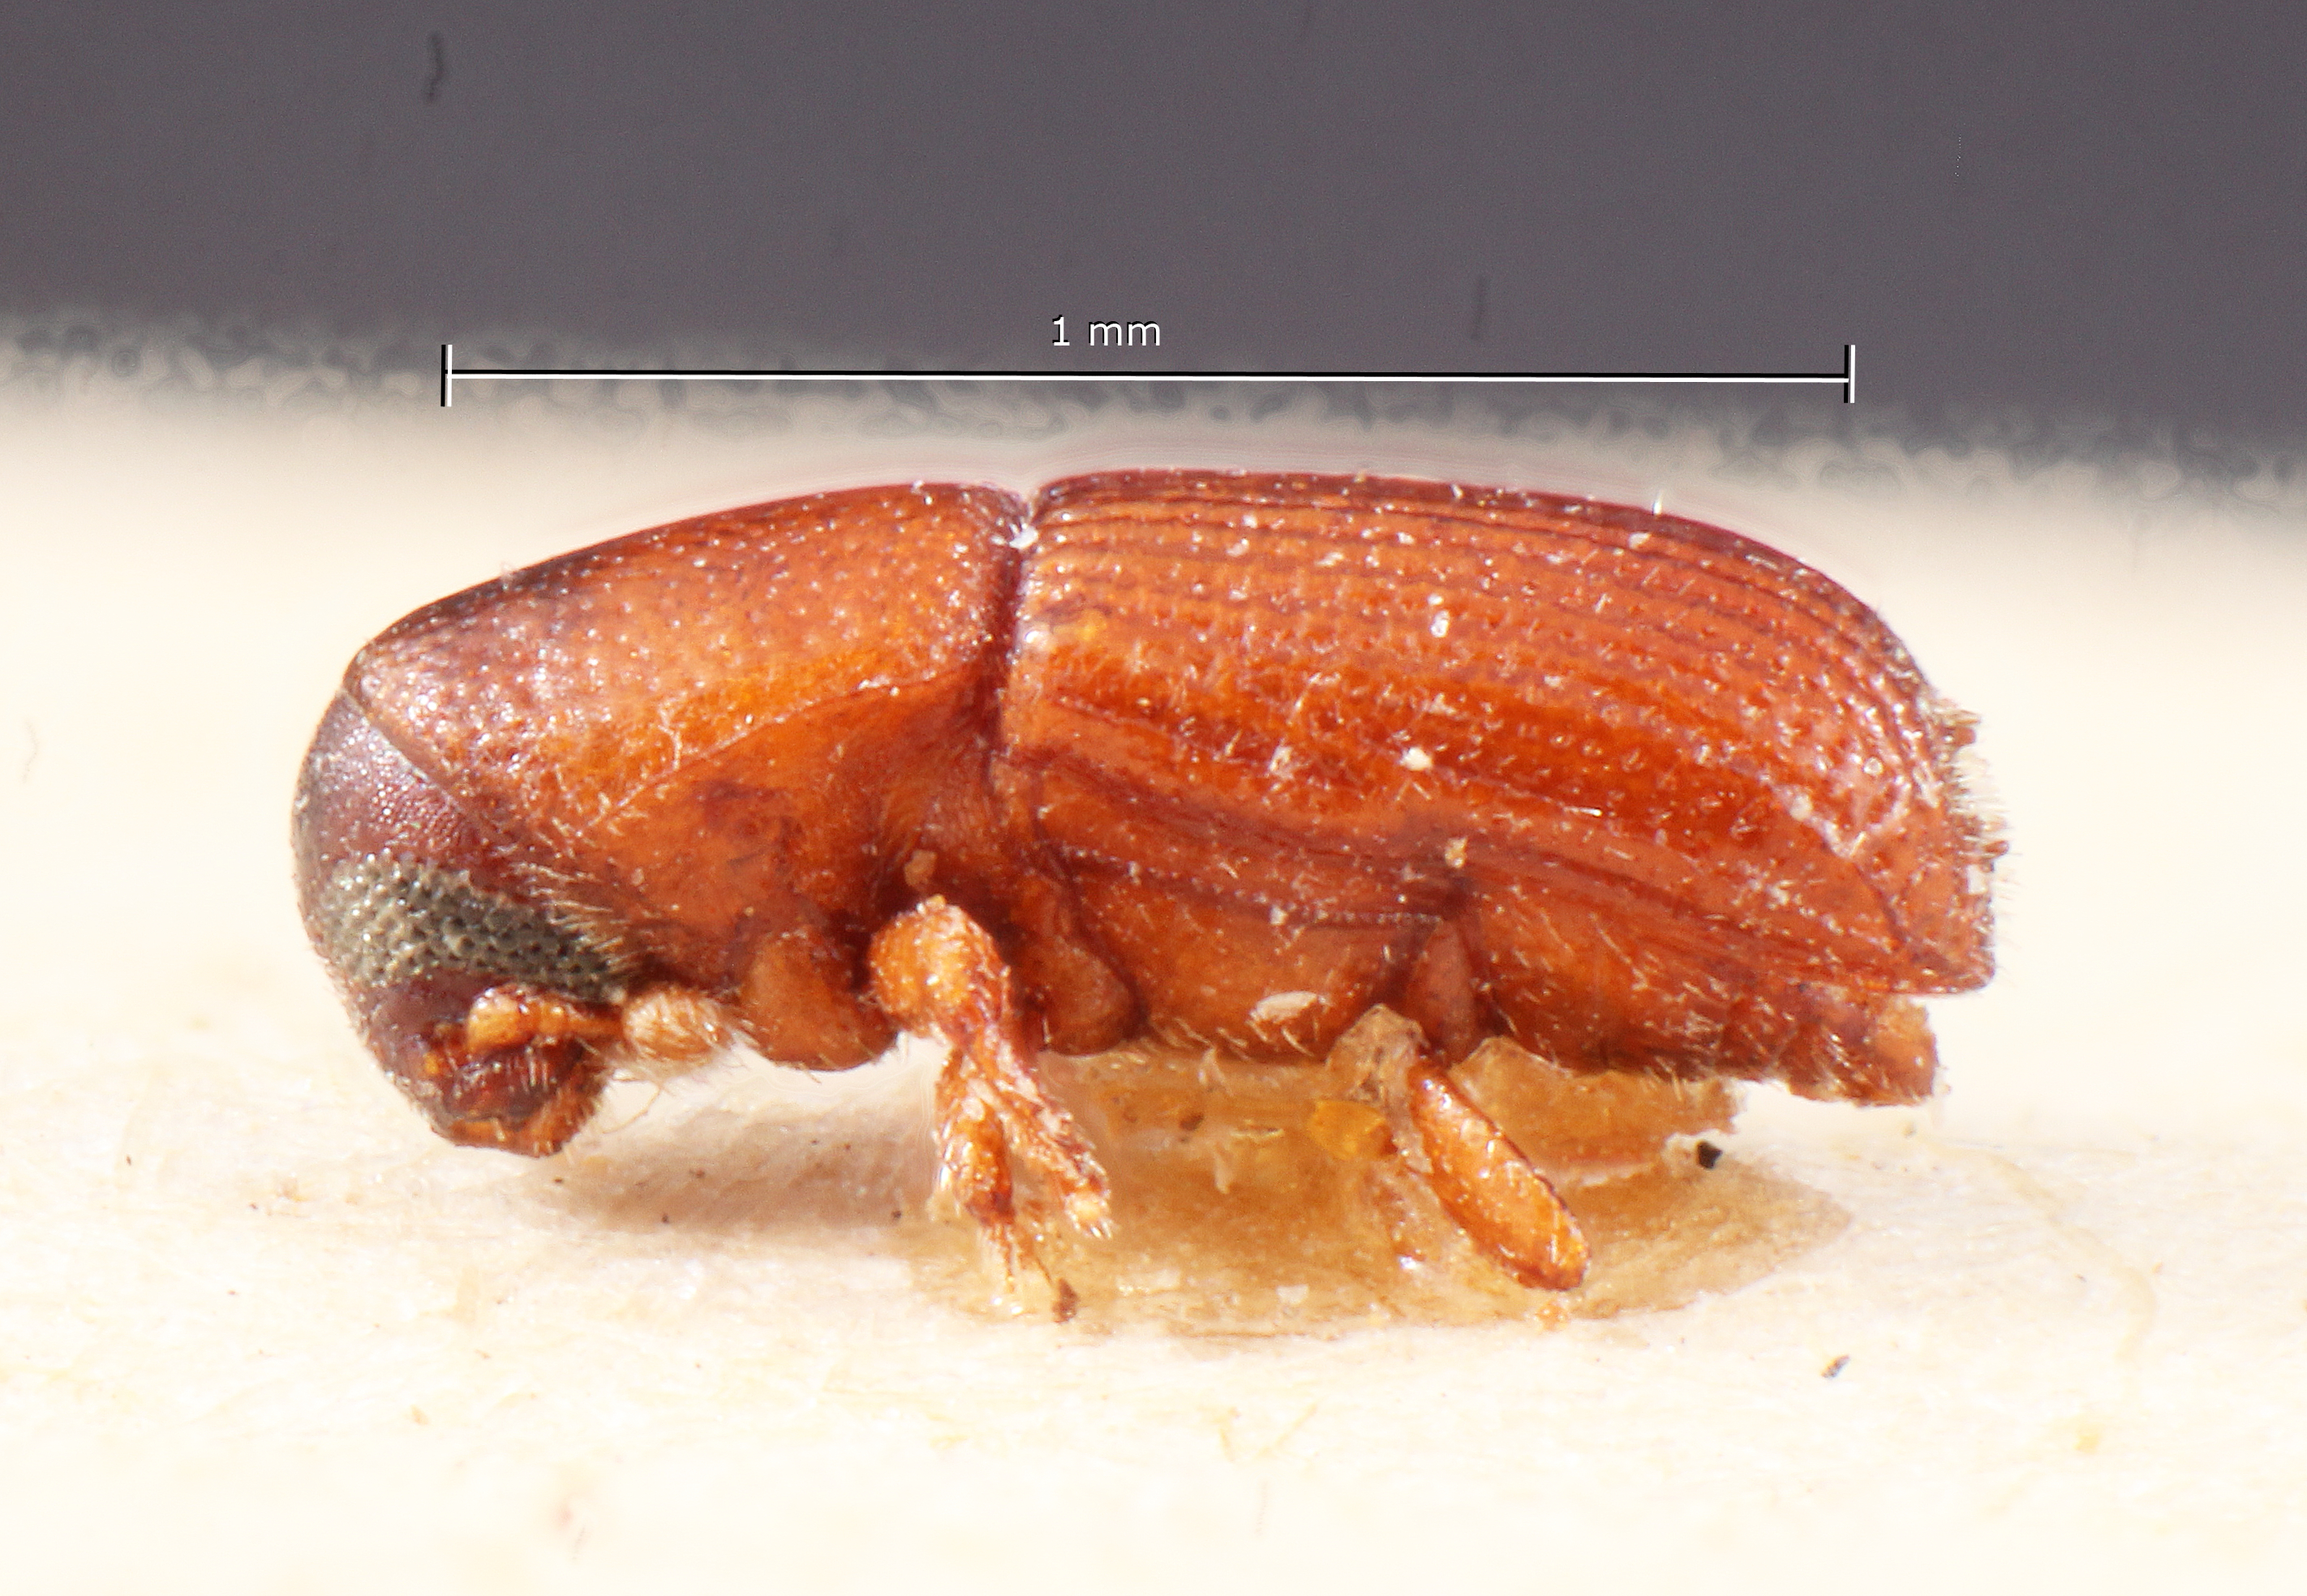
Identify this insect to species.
Microborus imitans
